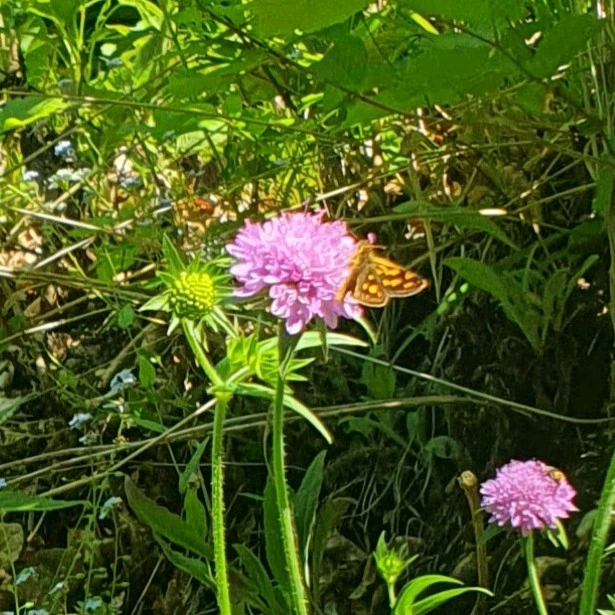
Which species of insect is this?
Carterocephalus palaemon
